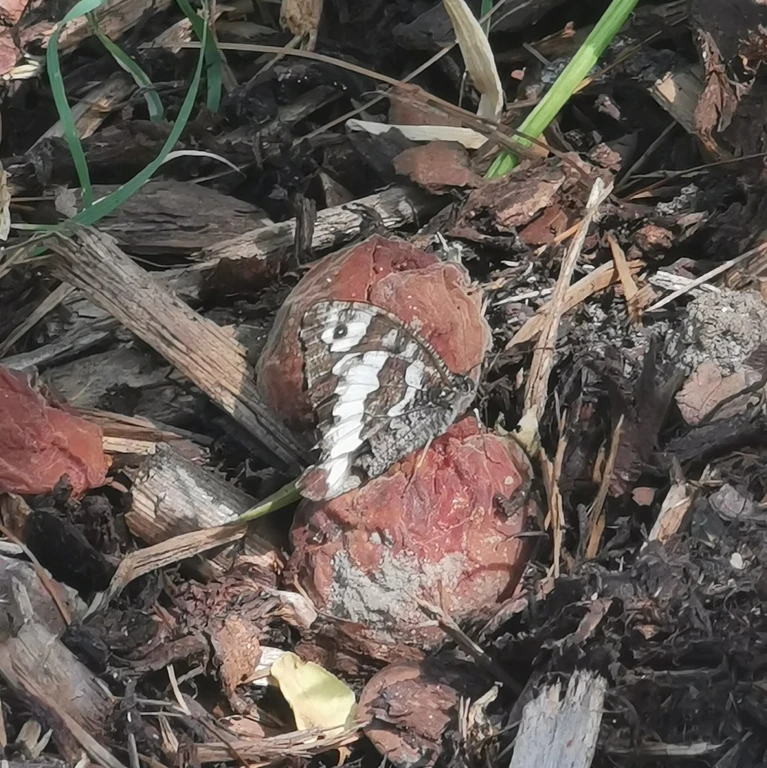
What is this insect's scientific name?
Brintesia circe
